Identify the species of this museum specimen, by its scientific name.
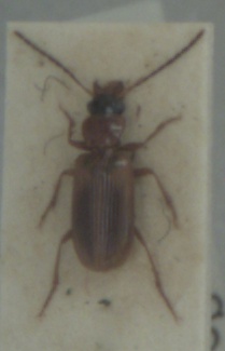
Anthracus consputus
